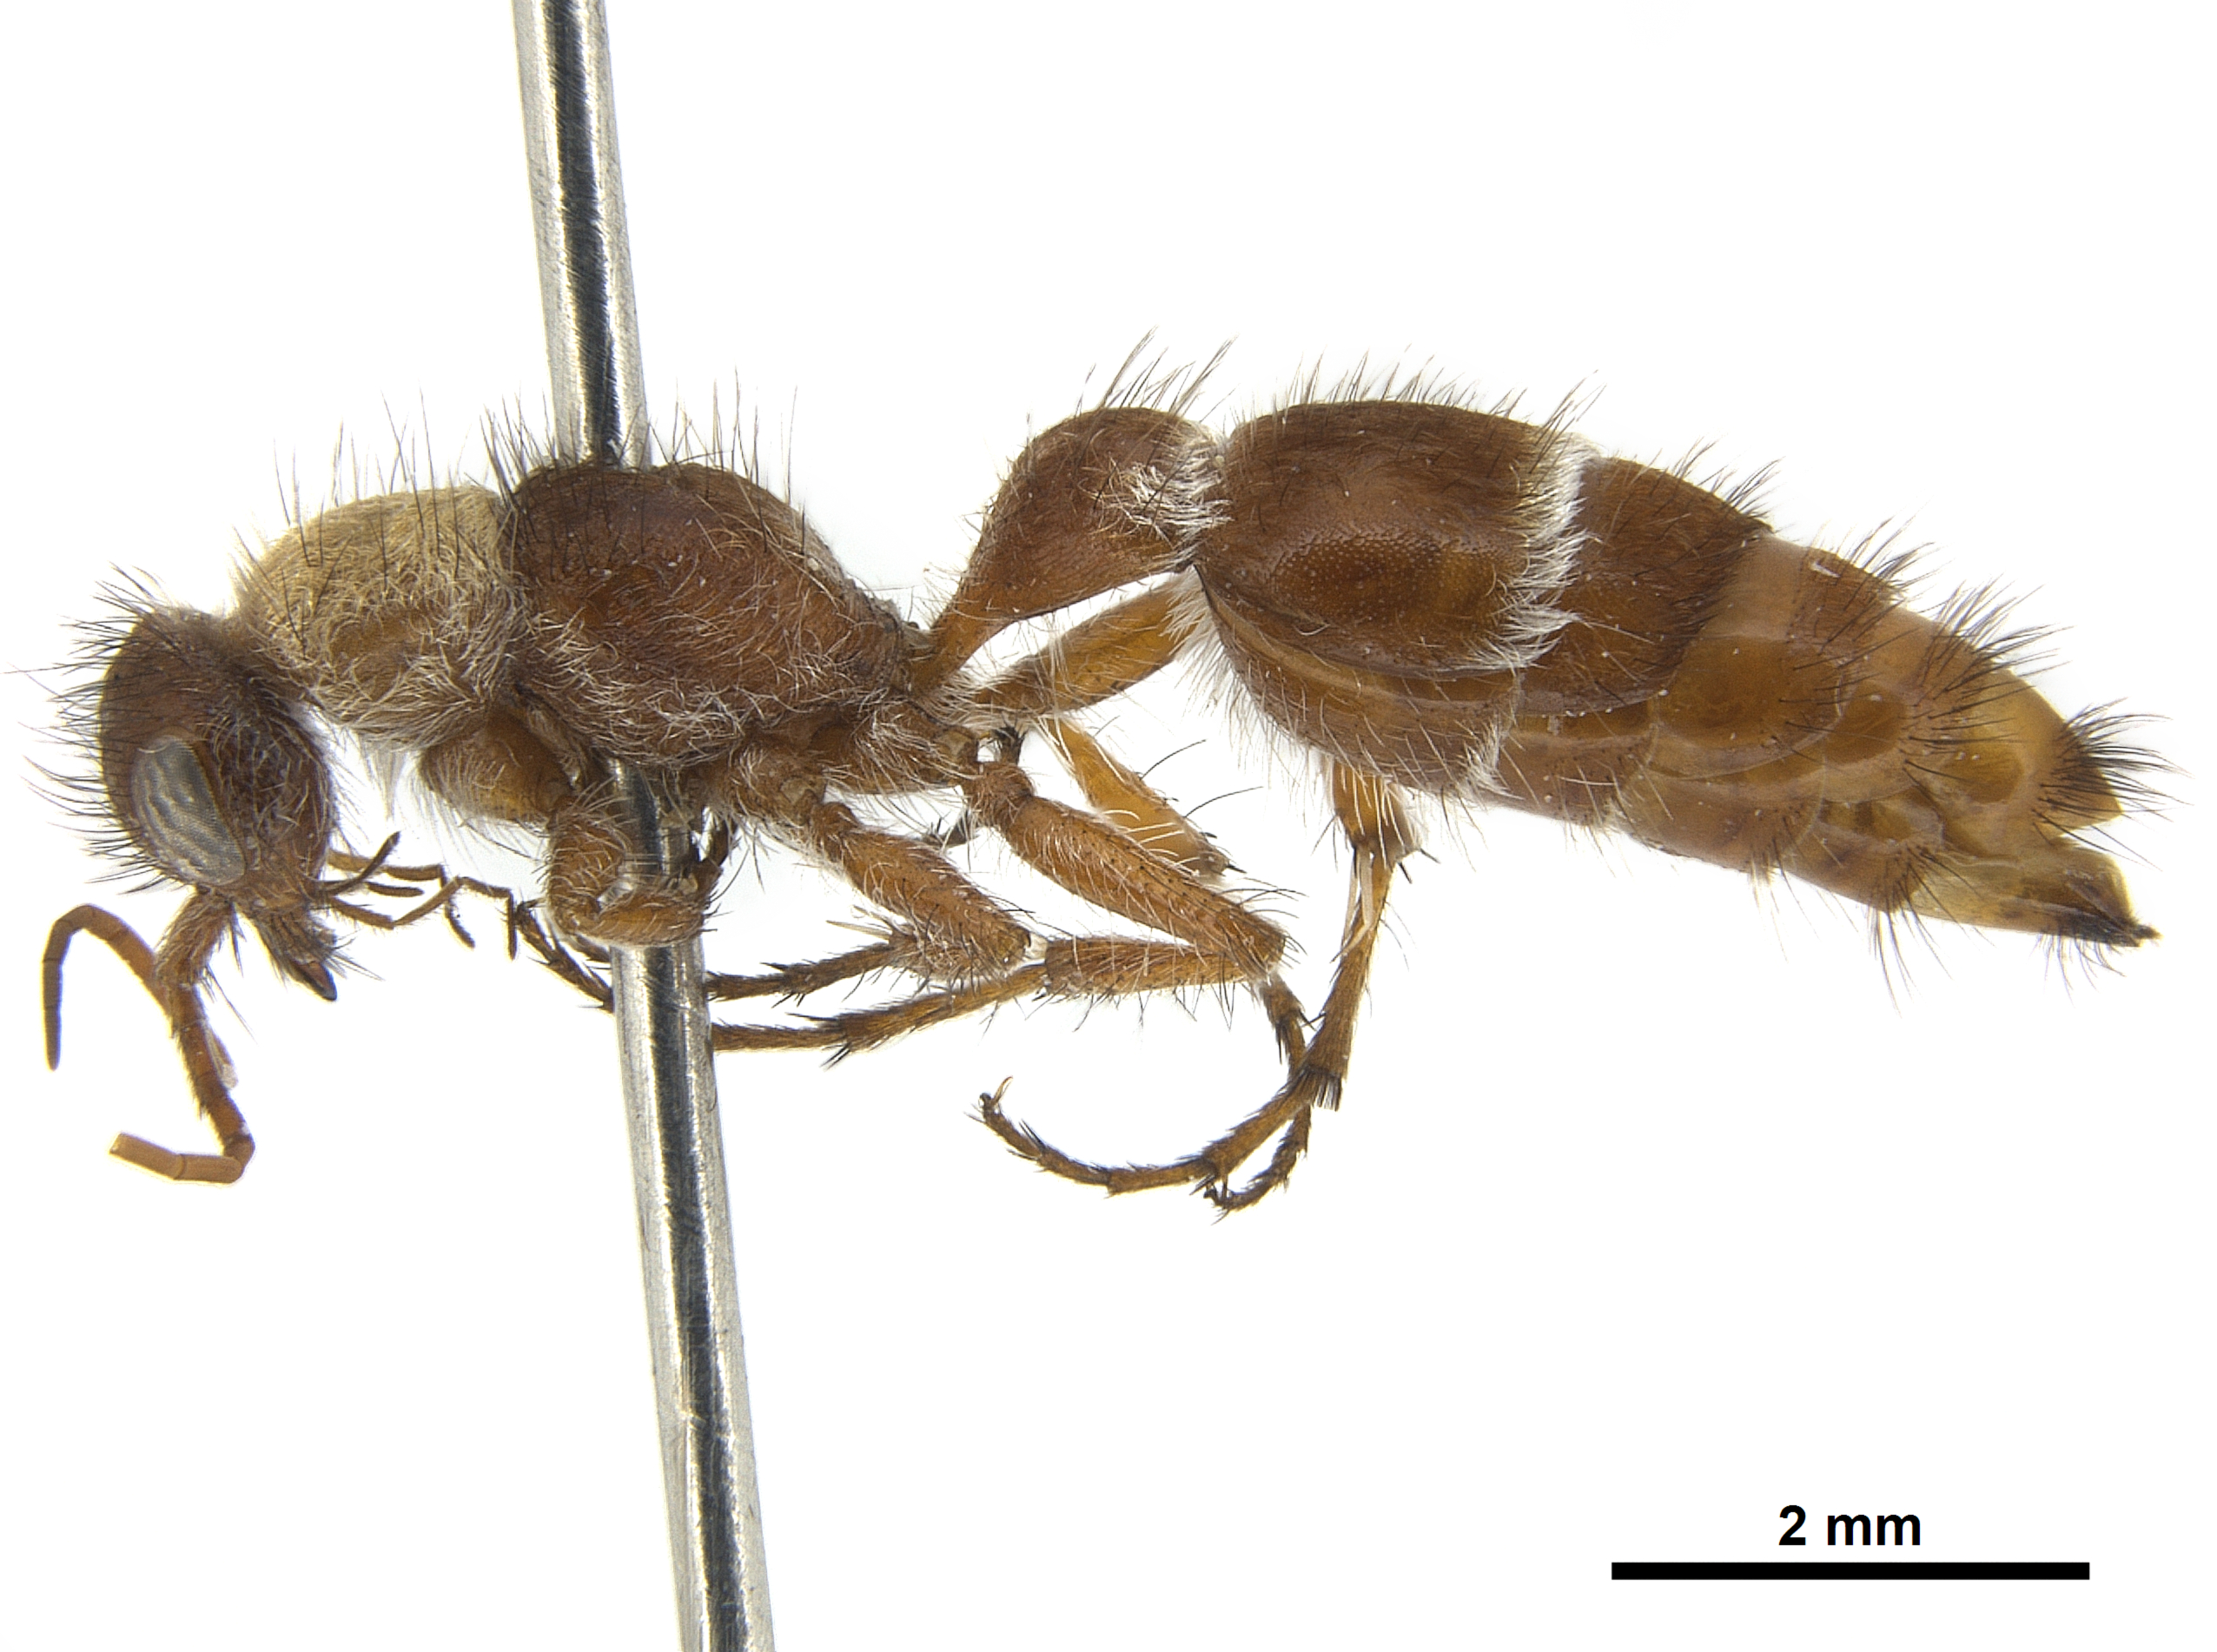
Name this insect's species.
Typhoctes peculiaris
